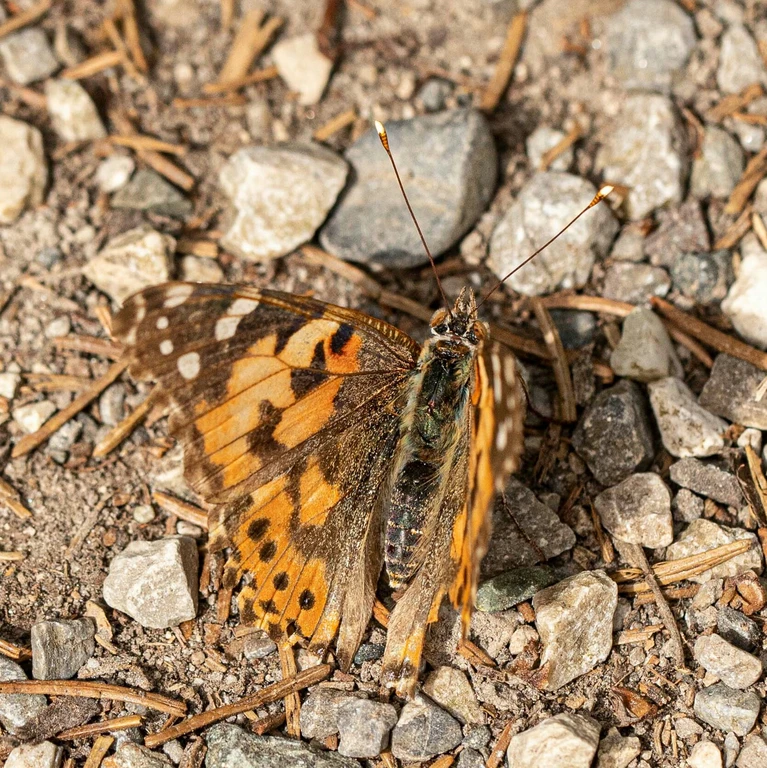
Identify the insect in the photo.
Vanessa cardui
